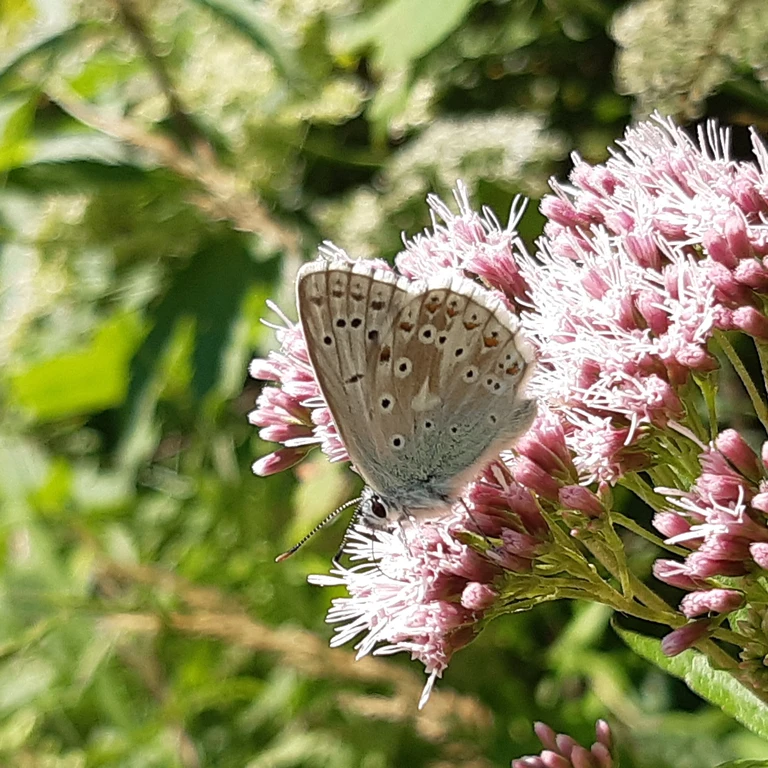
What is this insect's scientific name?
Lysandra coridon
